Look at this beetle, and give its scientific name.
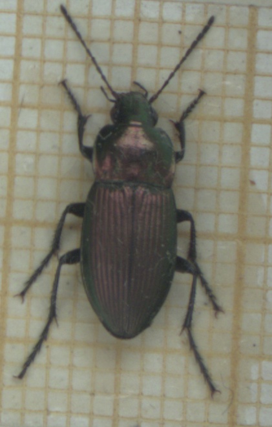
Poecilus versicolor
